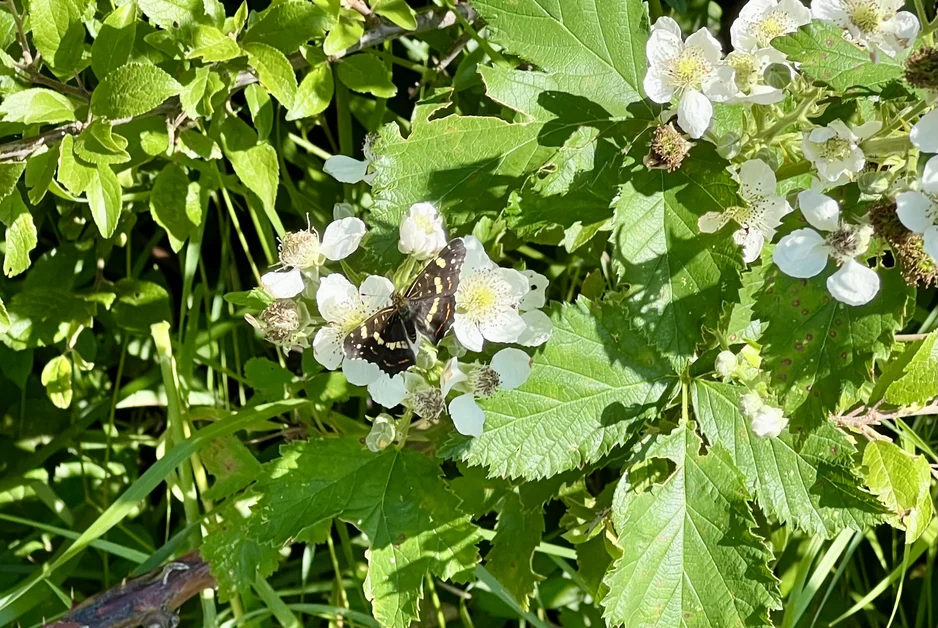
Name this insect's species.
Araschnia levana
